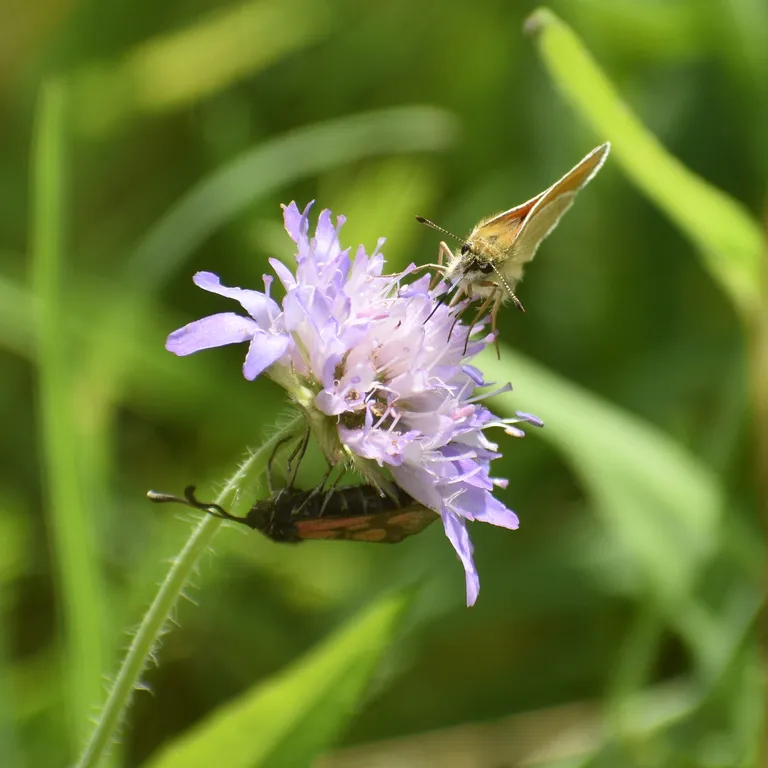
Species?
Thymelicus sylvestris
